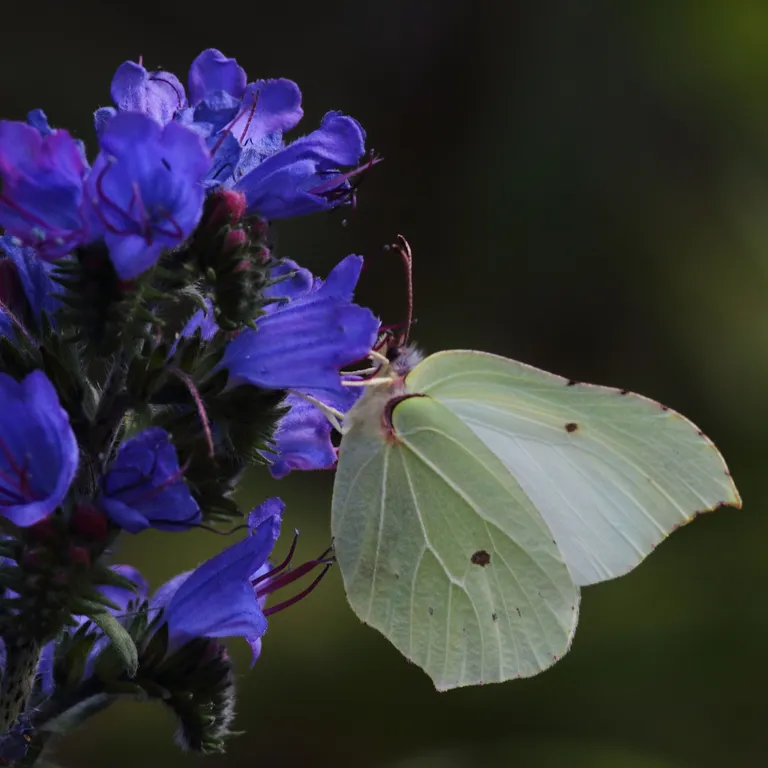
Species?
Gonepteryx rhamni
